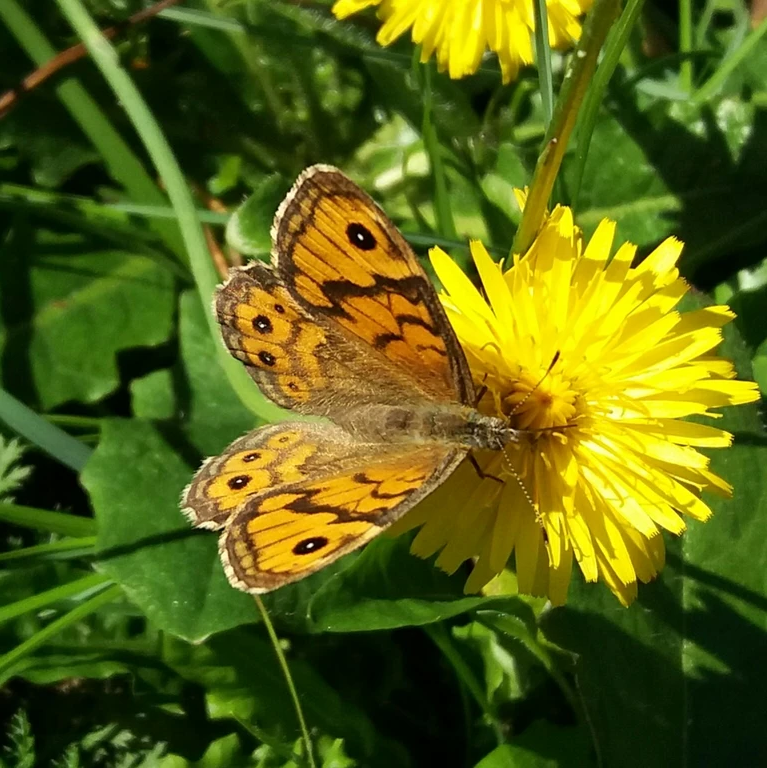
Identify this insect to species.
Lasiommata megera (also Pararge megera)
